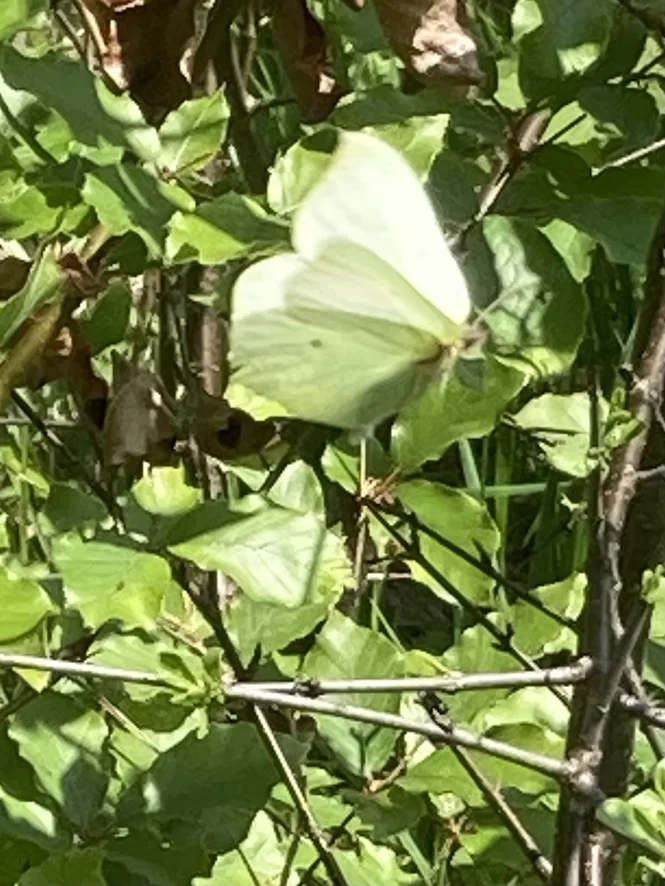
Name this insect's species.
Gonepteryx rhamni
